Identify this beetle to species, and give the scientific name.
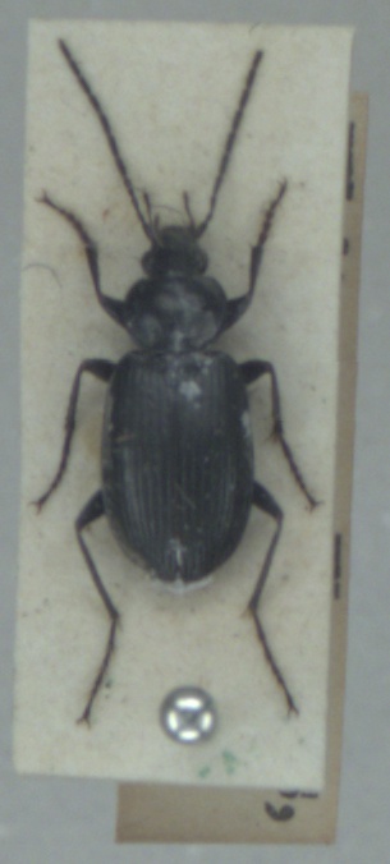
Agonum emarginatum
